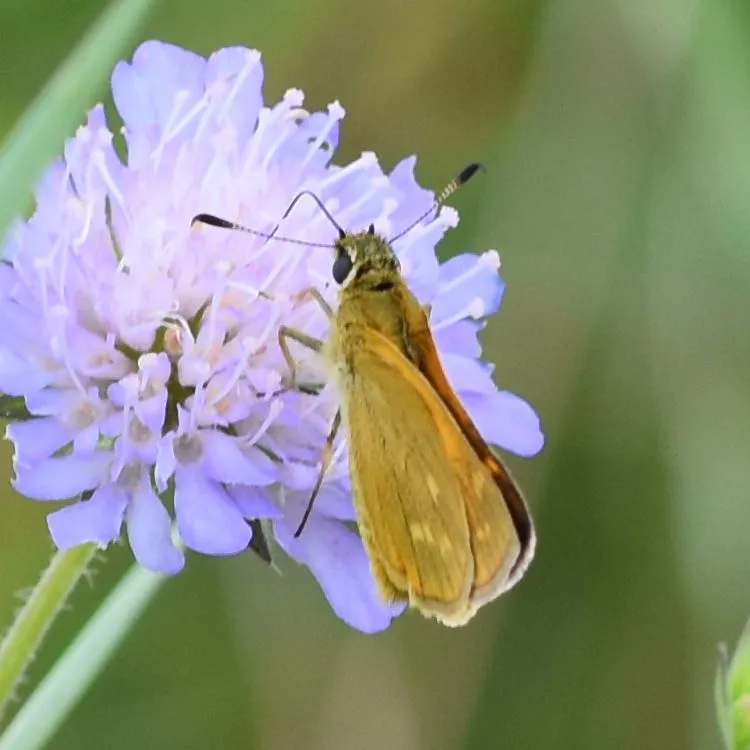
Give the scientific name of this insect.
Ochlodes sylvanus (also Ochlodes venata)
